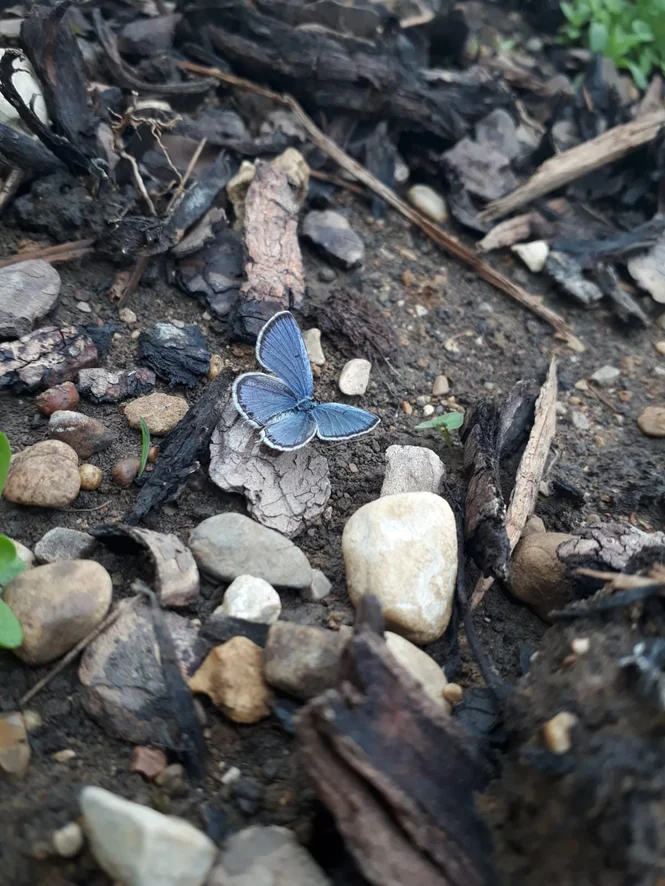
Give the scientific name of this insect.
Cupido argiades (also Elkalyce argiades)
